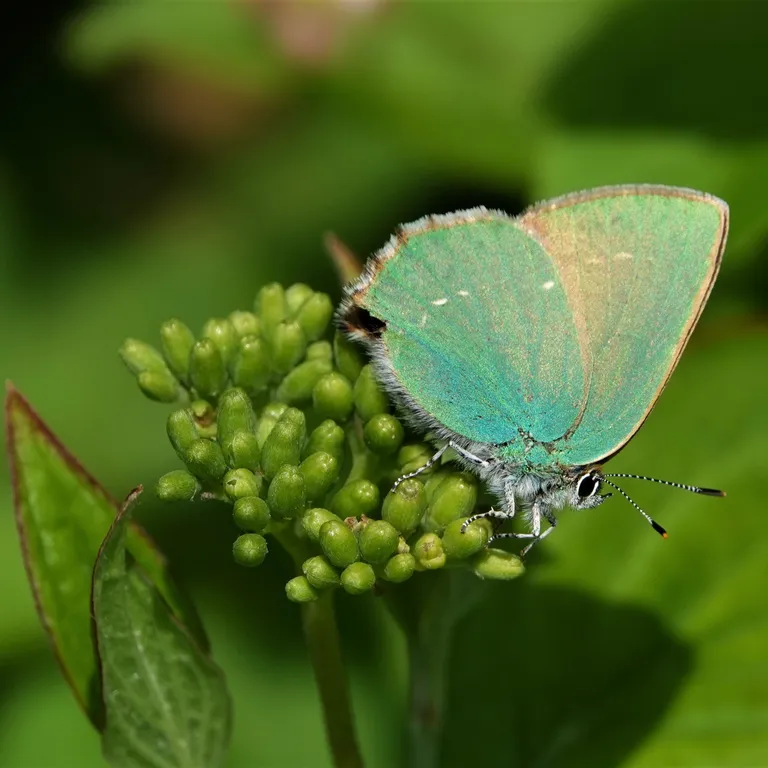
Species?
Callophrys rubi
